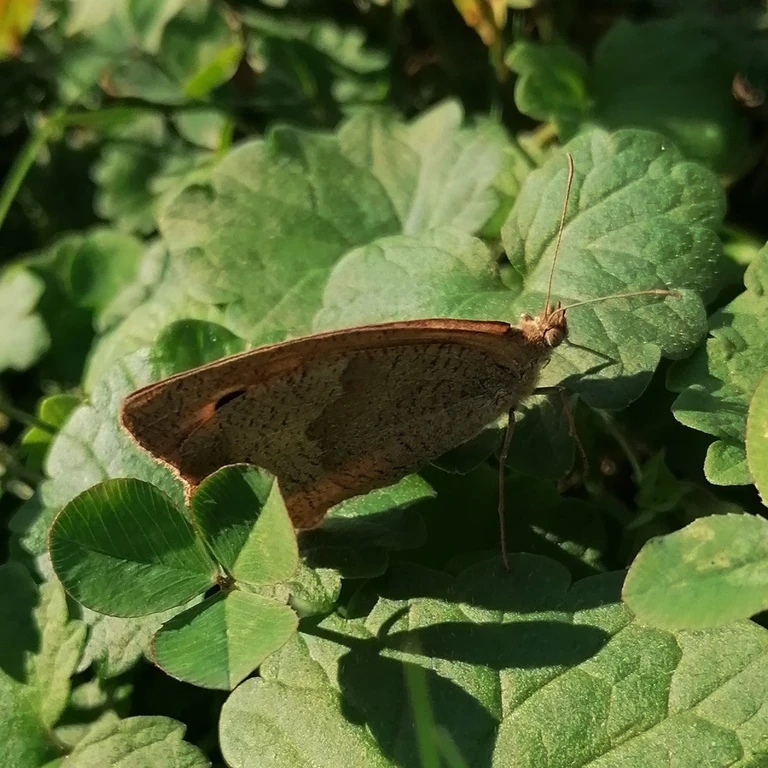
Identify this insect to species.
Maniola jurtina
